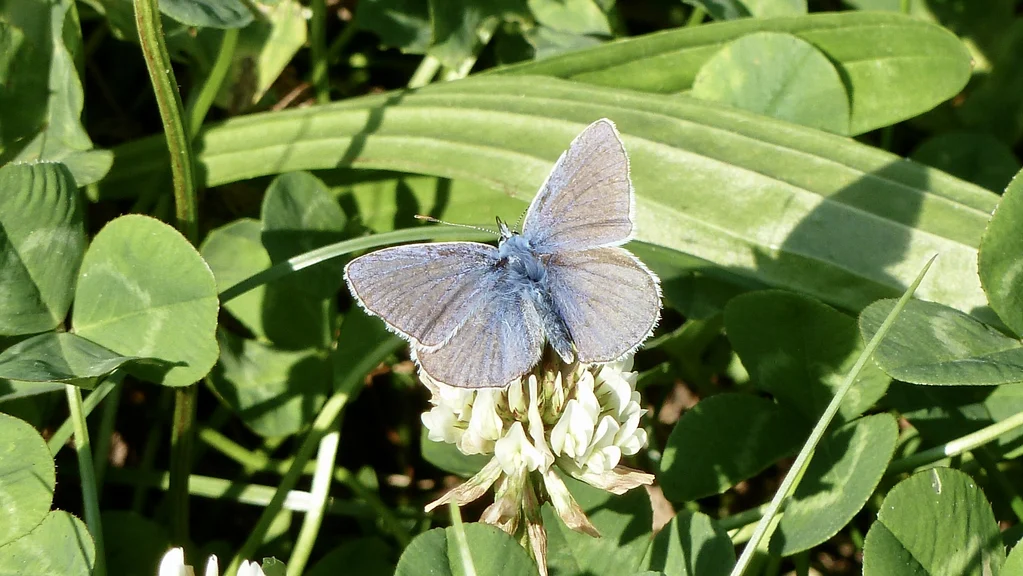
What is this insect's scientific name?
Polyommatus icarus
